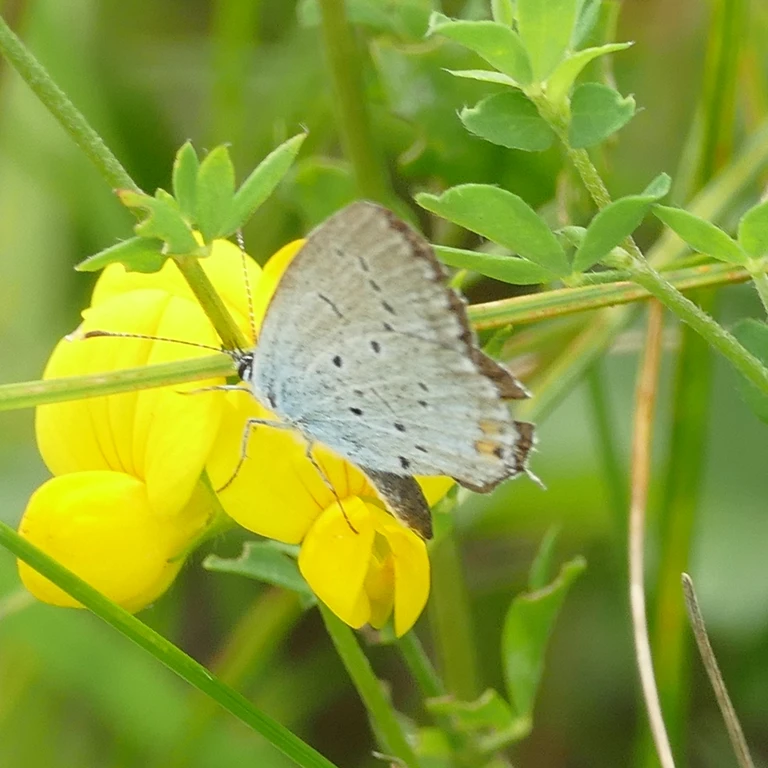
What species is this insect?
Cupido argiades (also Elkalyce argiades)
